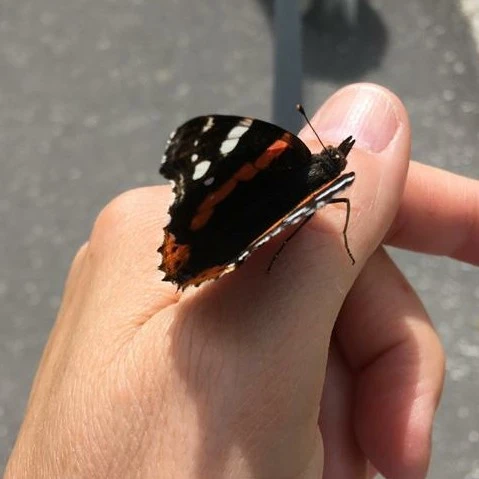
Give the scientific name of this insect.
Vanessa atalanta
